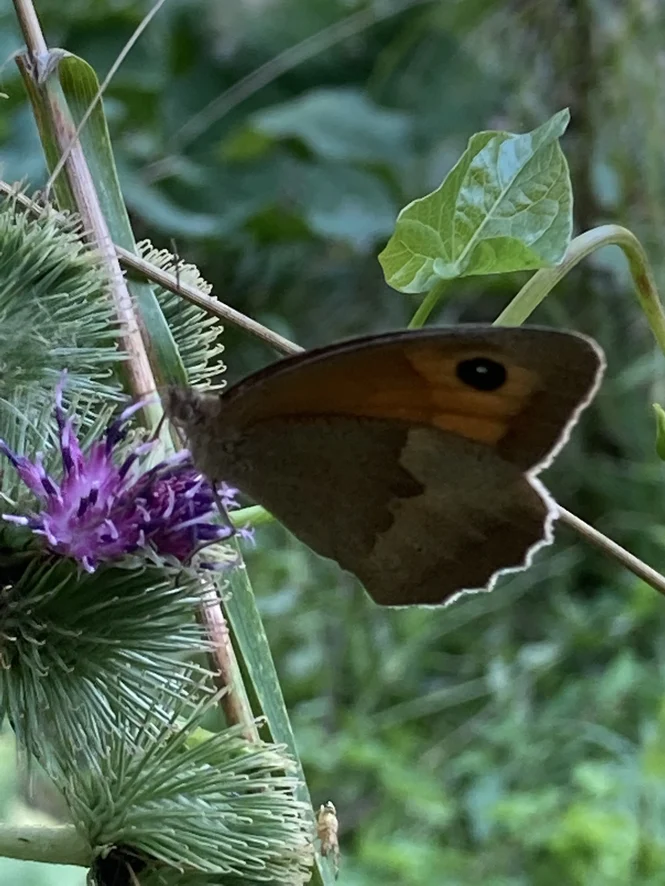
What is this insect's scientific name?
Maniola jurtina
